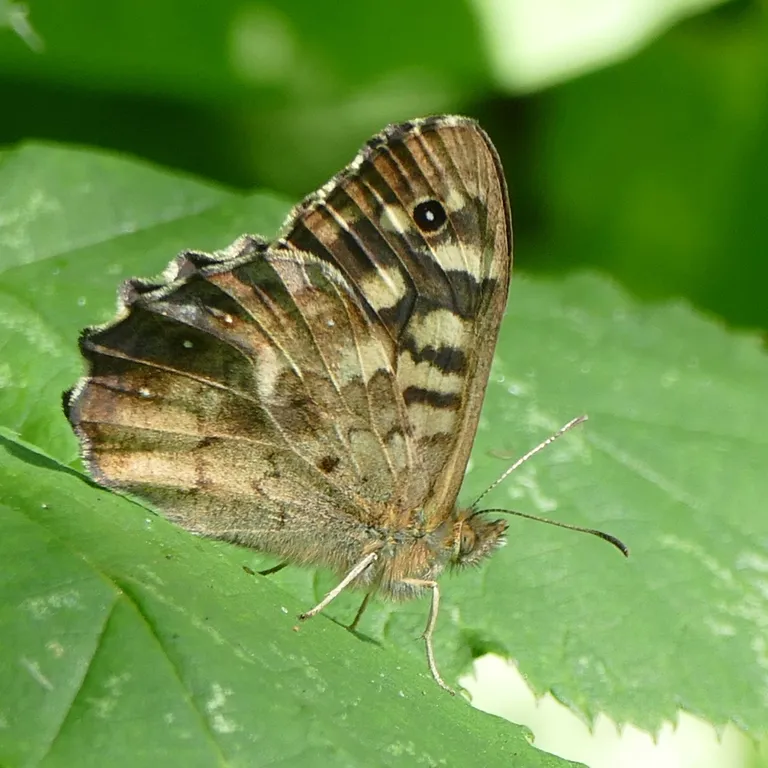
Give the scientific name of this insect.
Pararge aegeria
